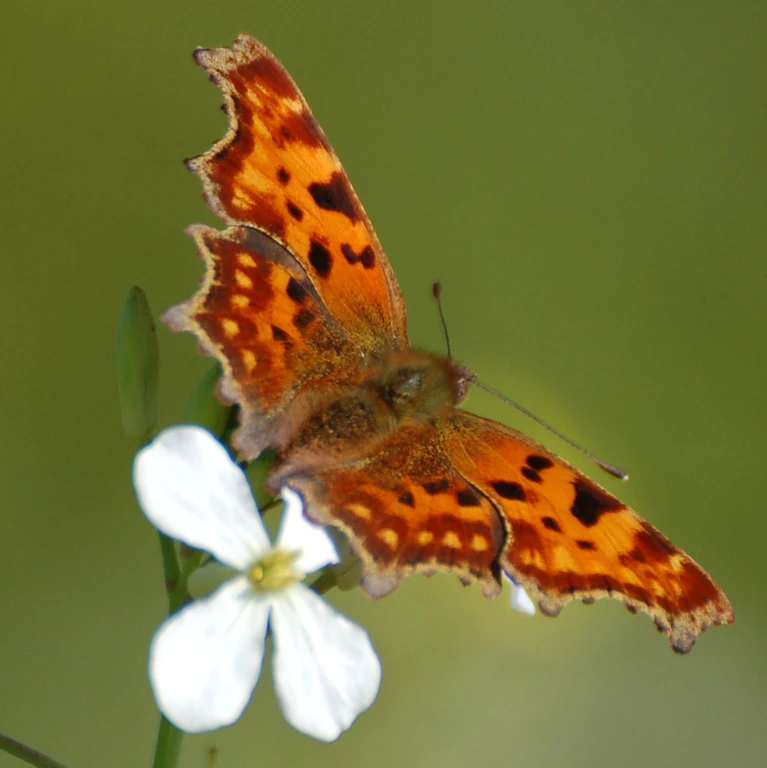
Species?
Polygonia c-album
